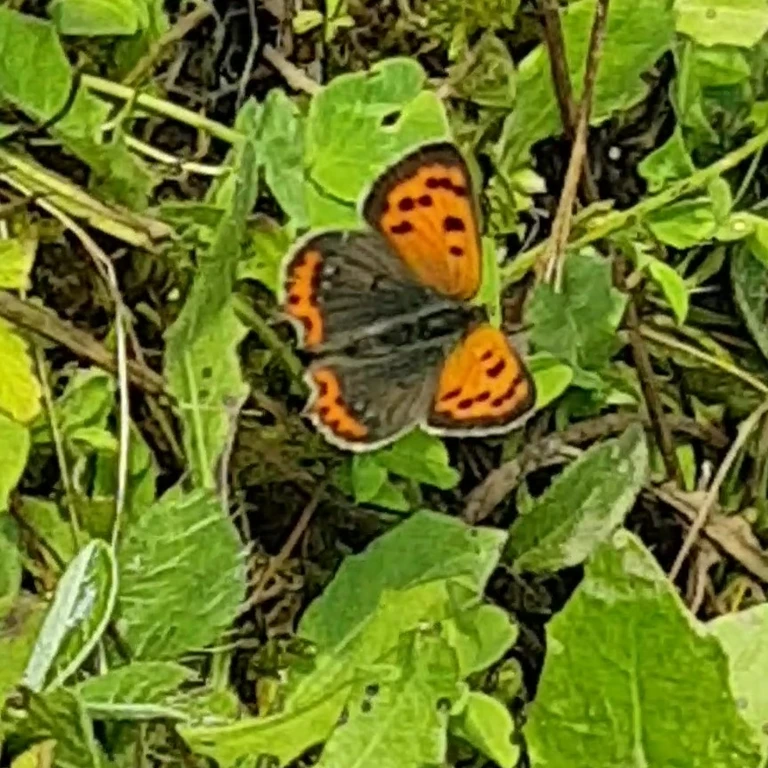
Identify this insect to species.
Lycaena phlaeas
